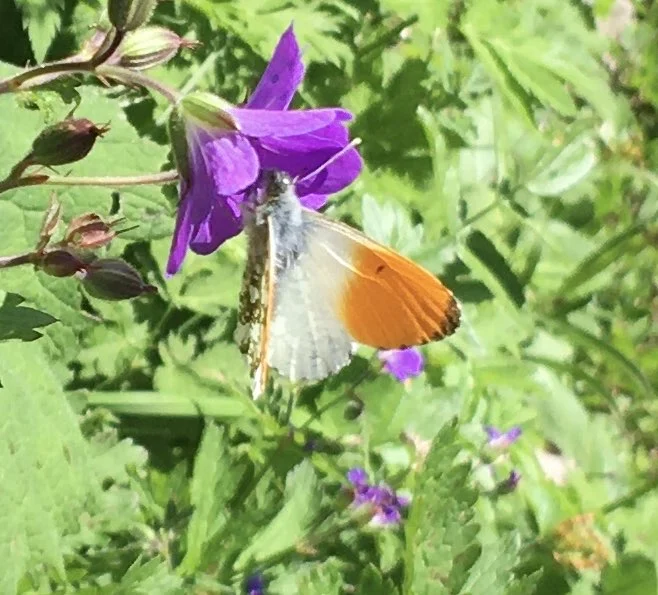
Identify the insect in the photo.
Anthocharis cardamines
